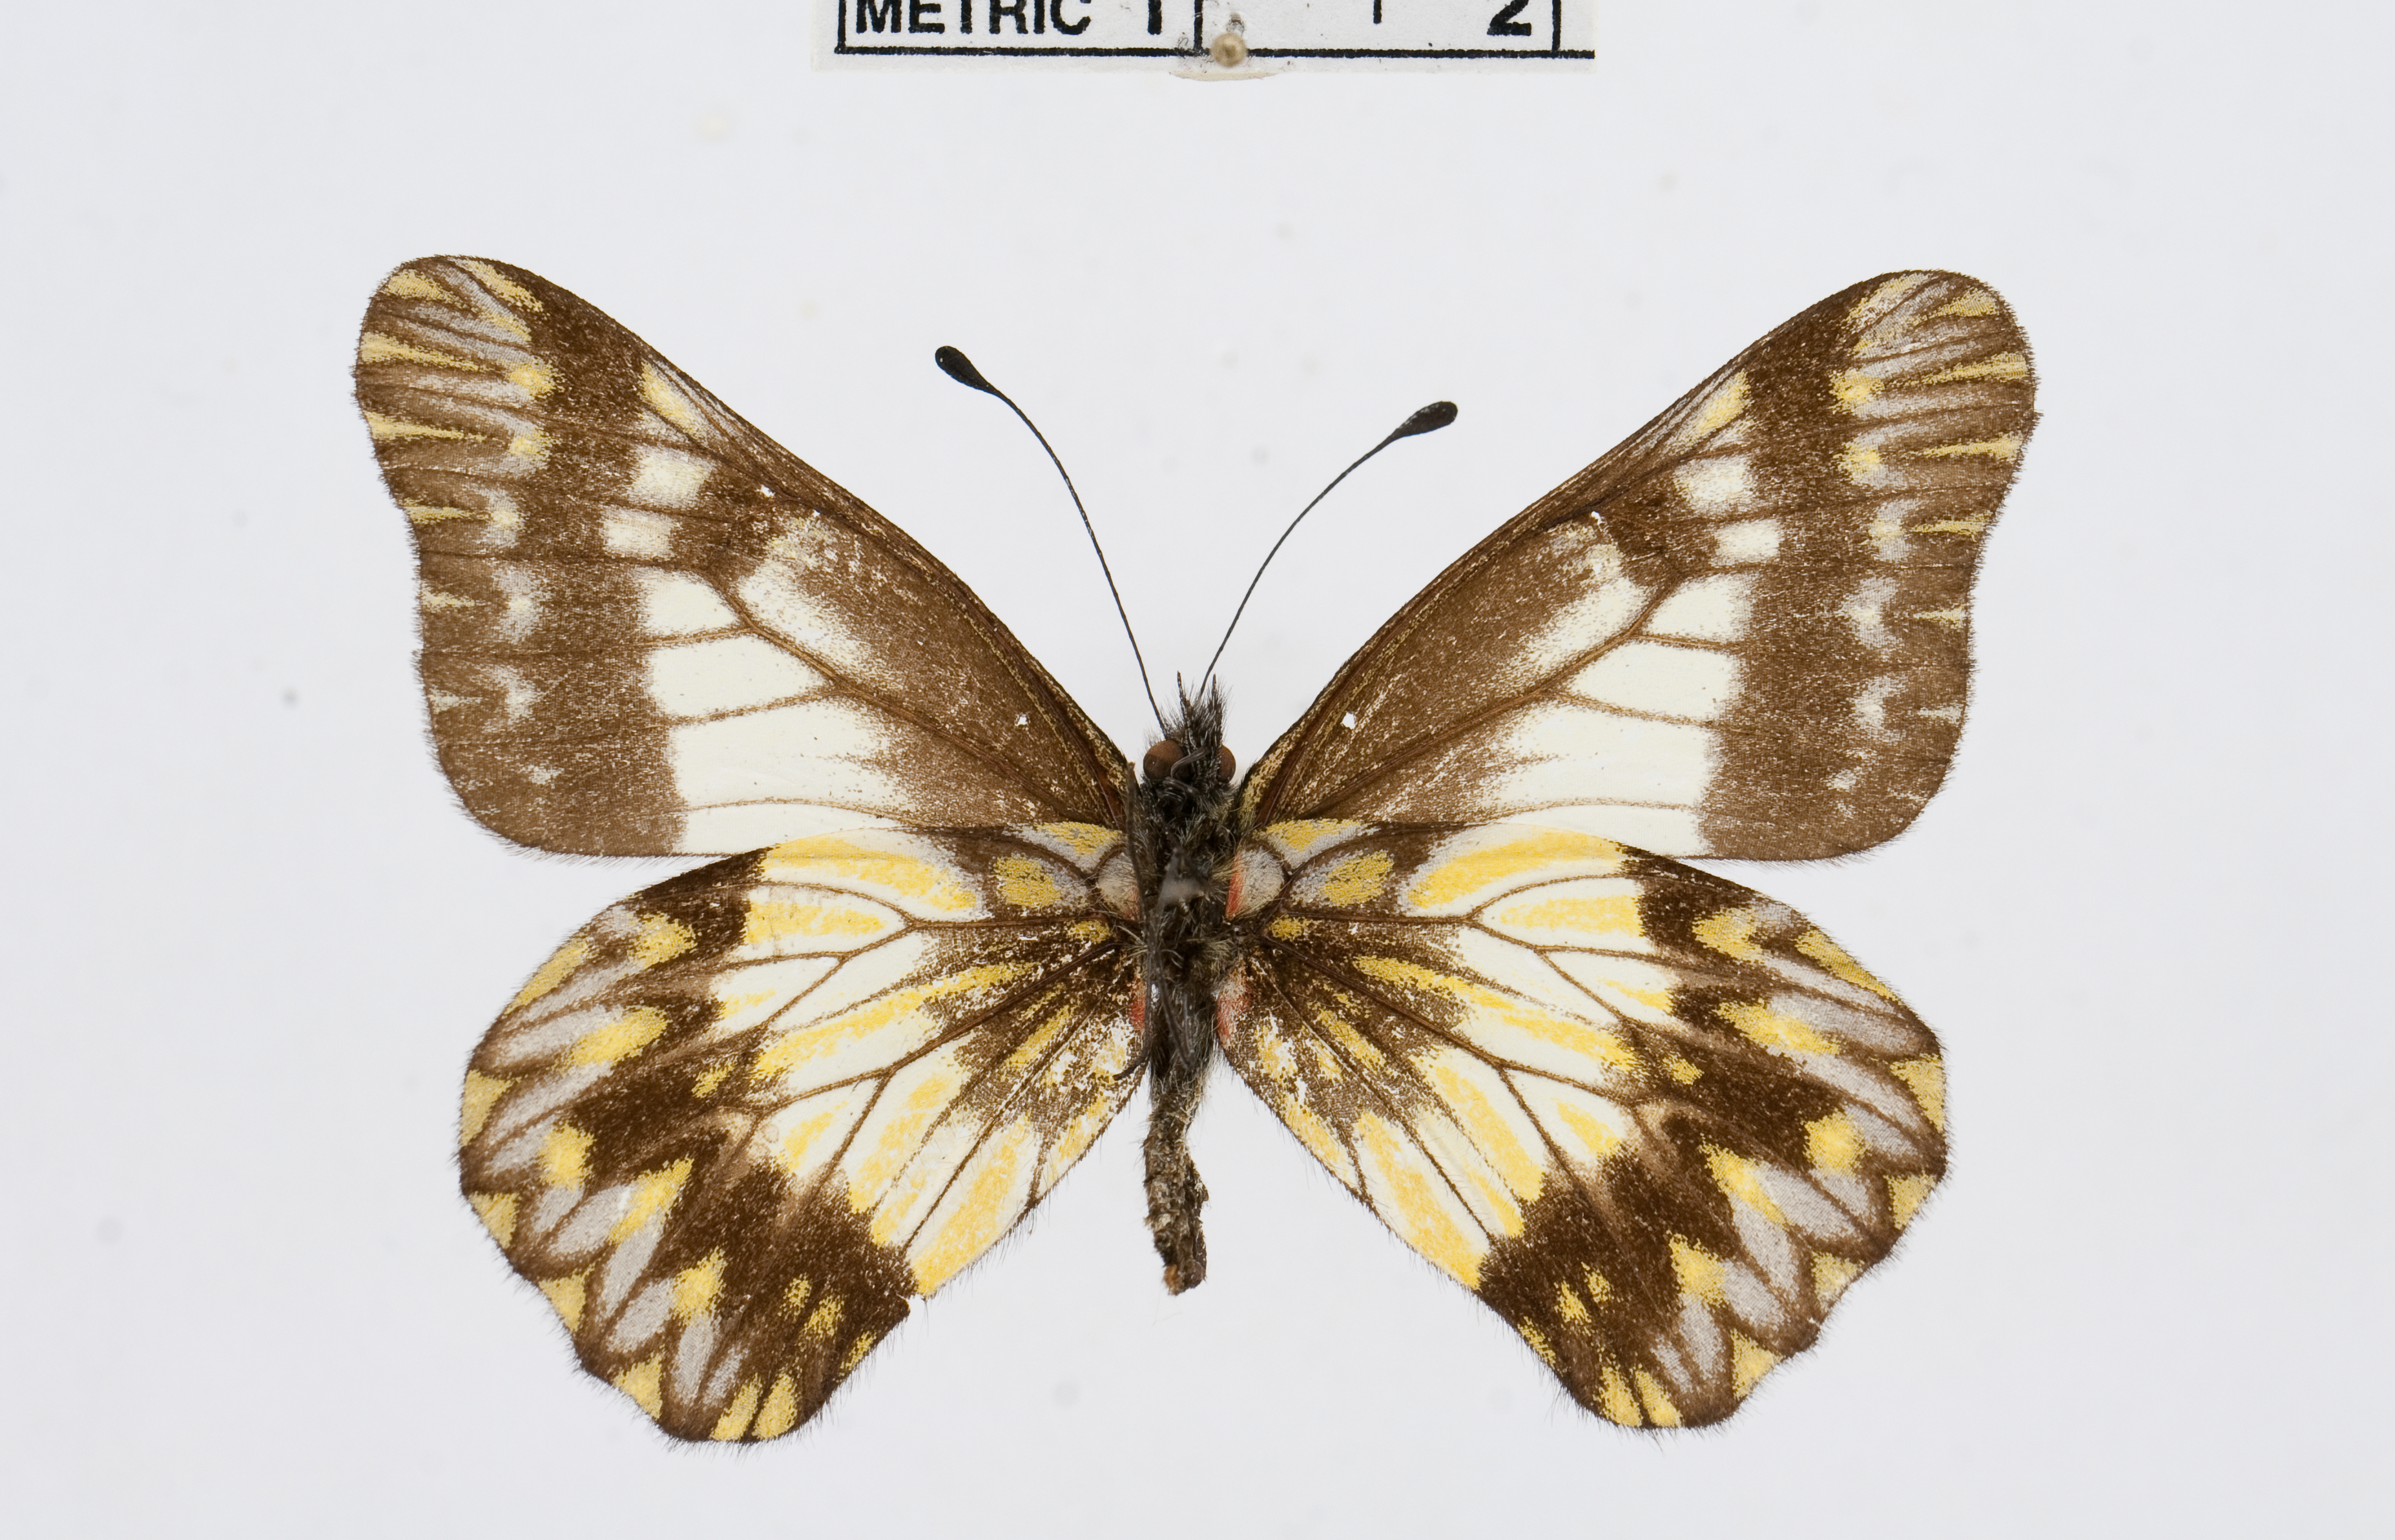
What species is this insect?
Catasticta chelidonis
